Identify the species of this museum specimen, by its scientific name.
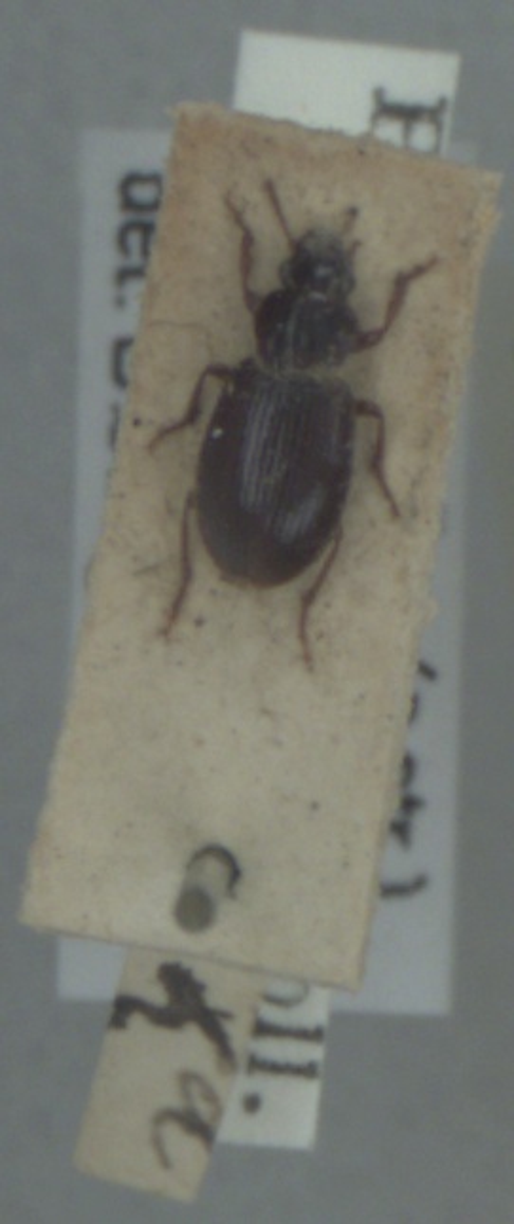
Bradycellus sharpi
